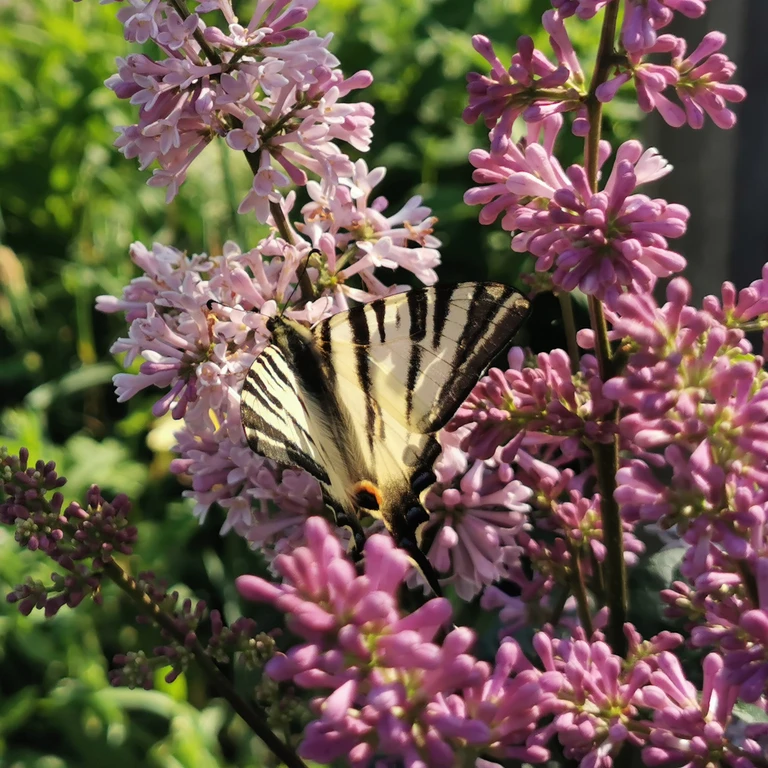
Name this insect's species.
Iphiclides podalirius
